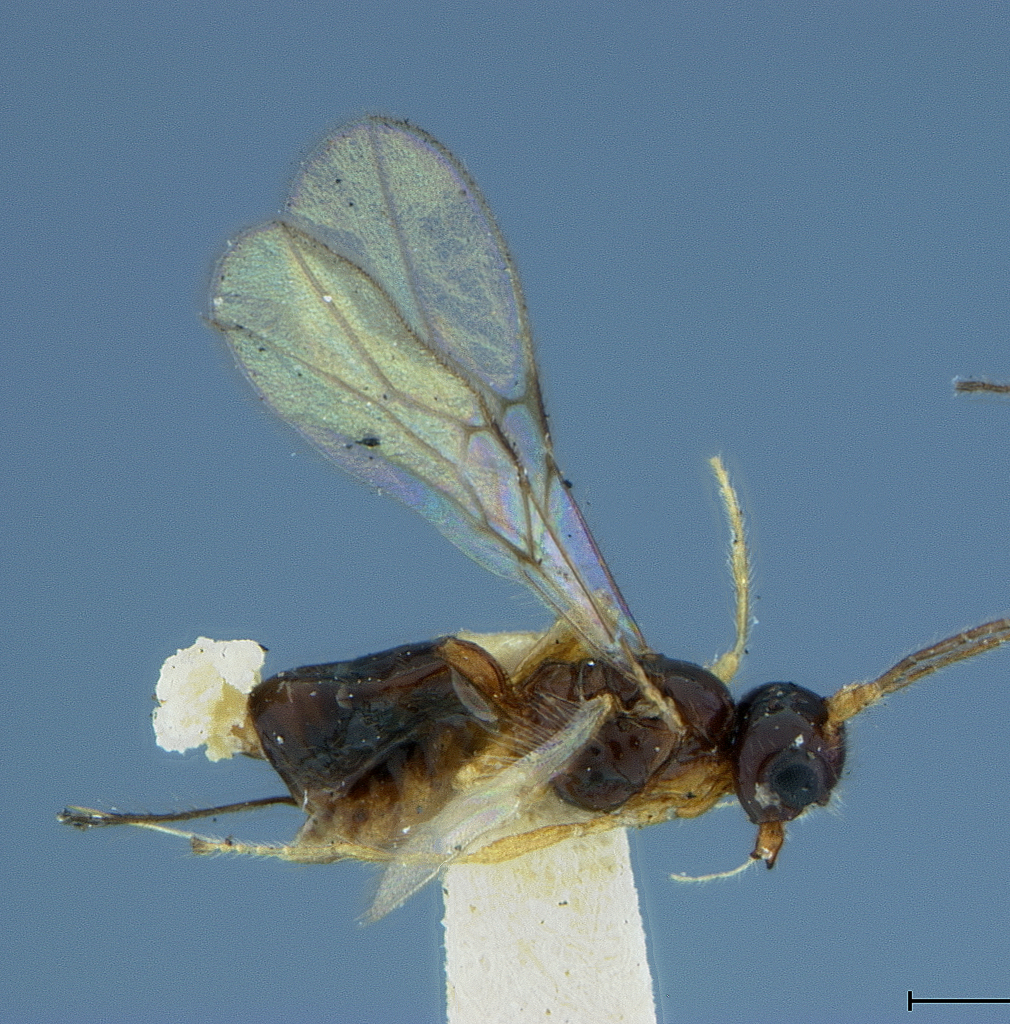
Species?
Aphaereta muscae
